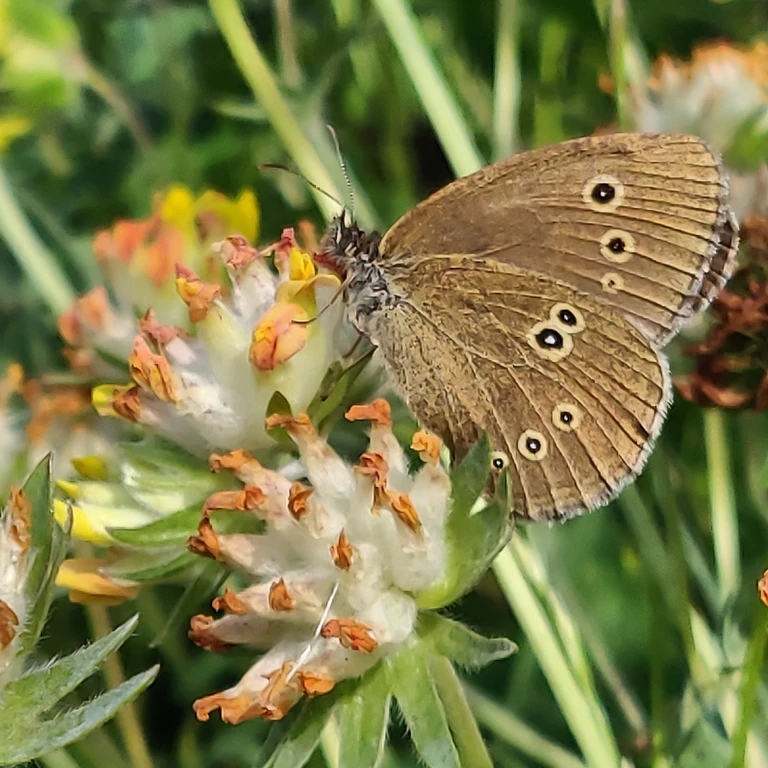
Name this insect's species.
Aphantopus hyperantus
